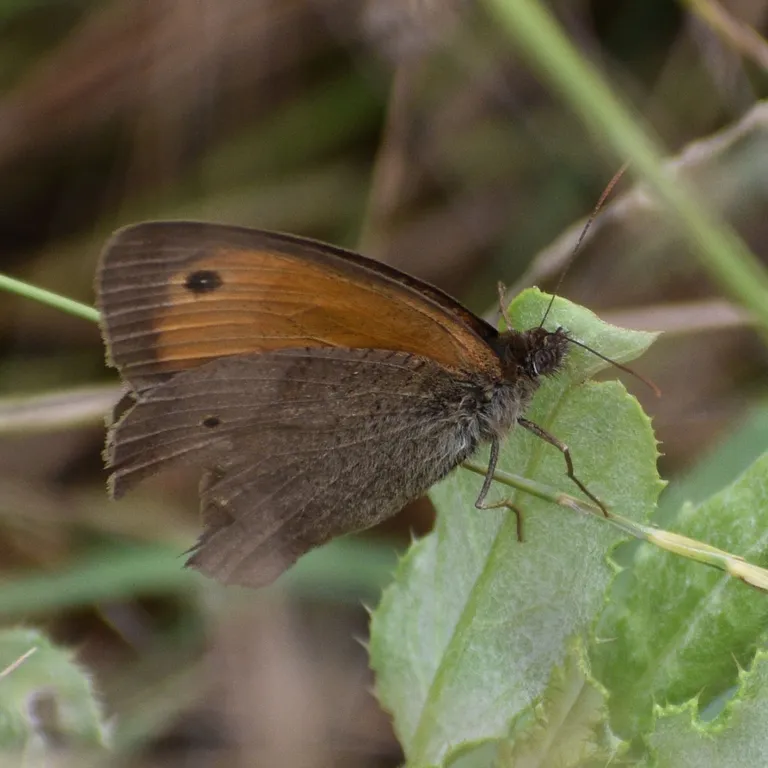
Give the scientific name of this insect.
Maniola jurtina
